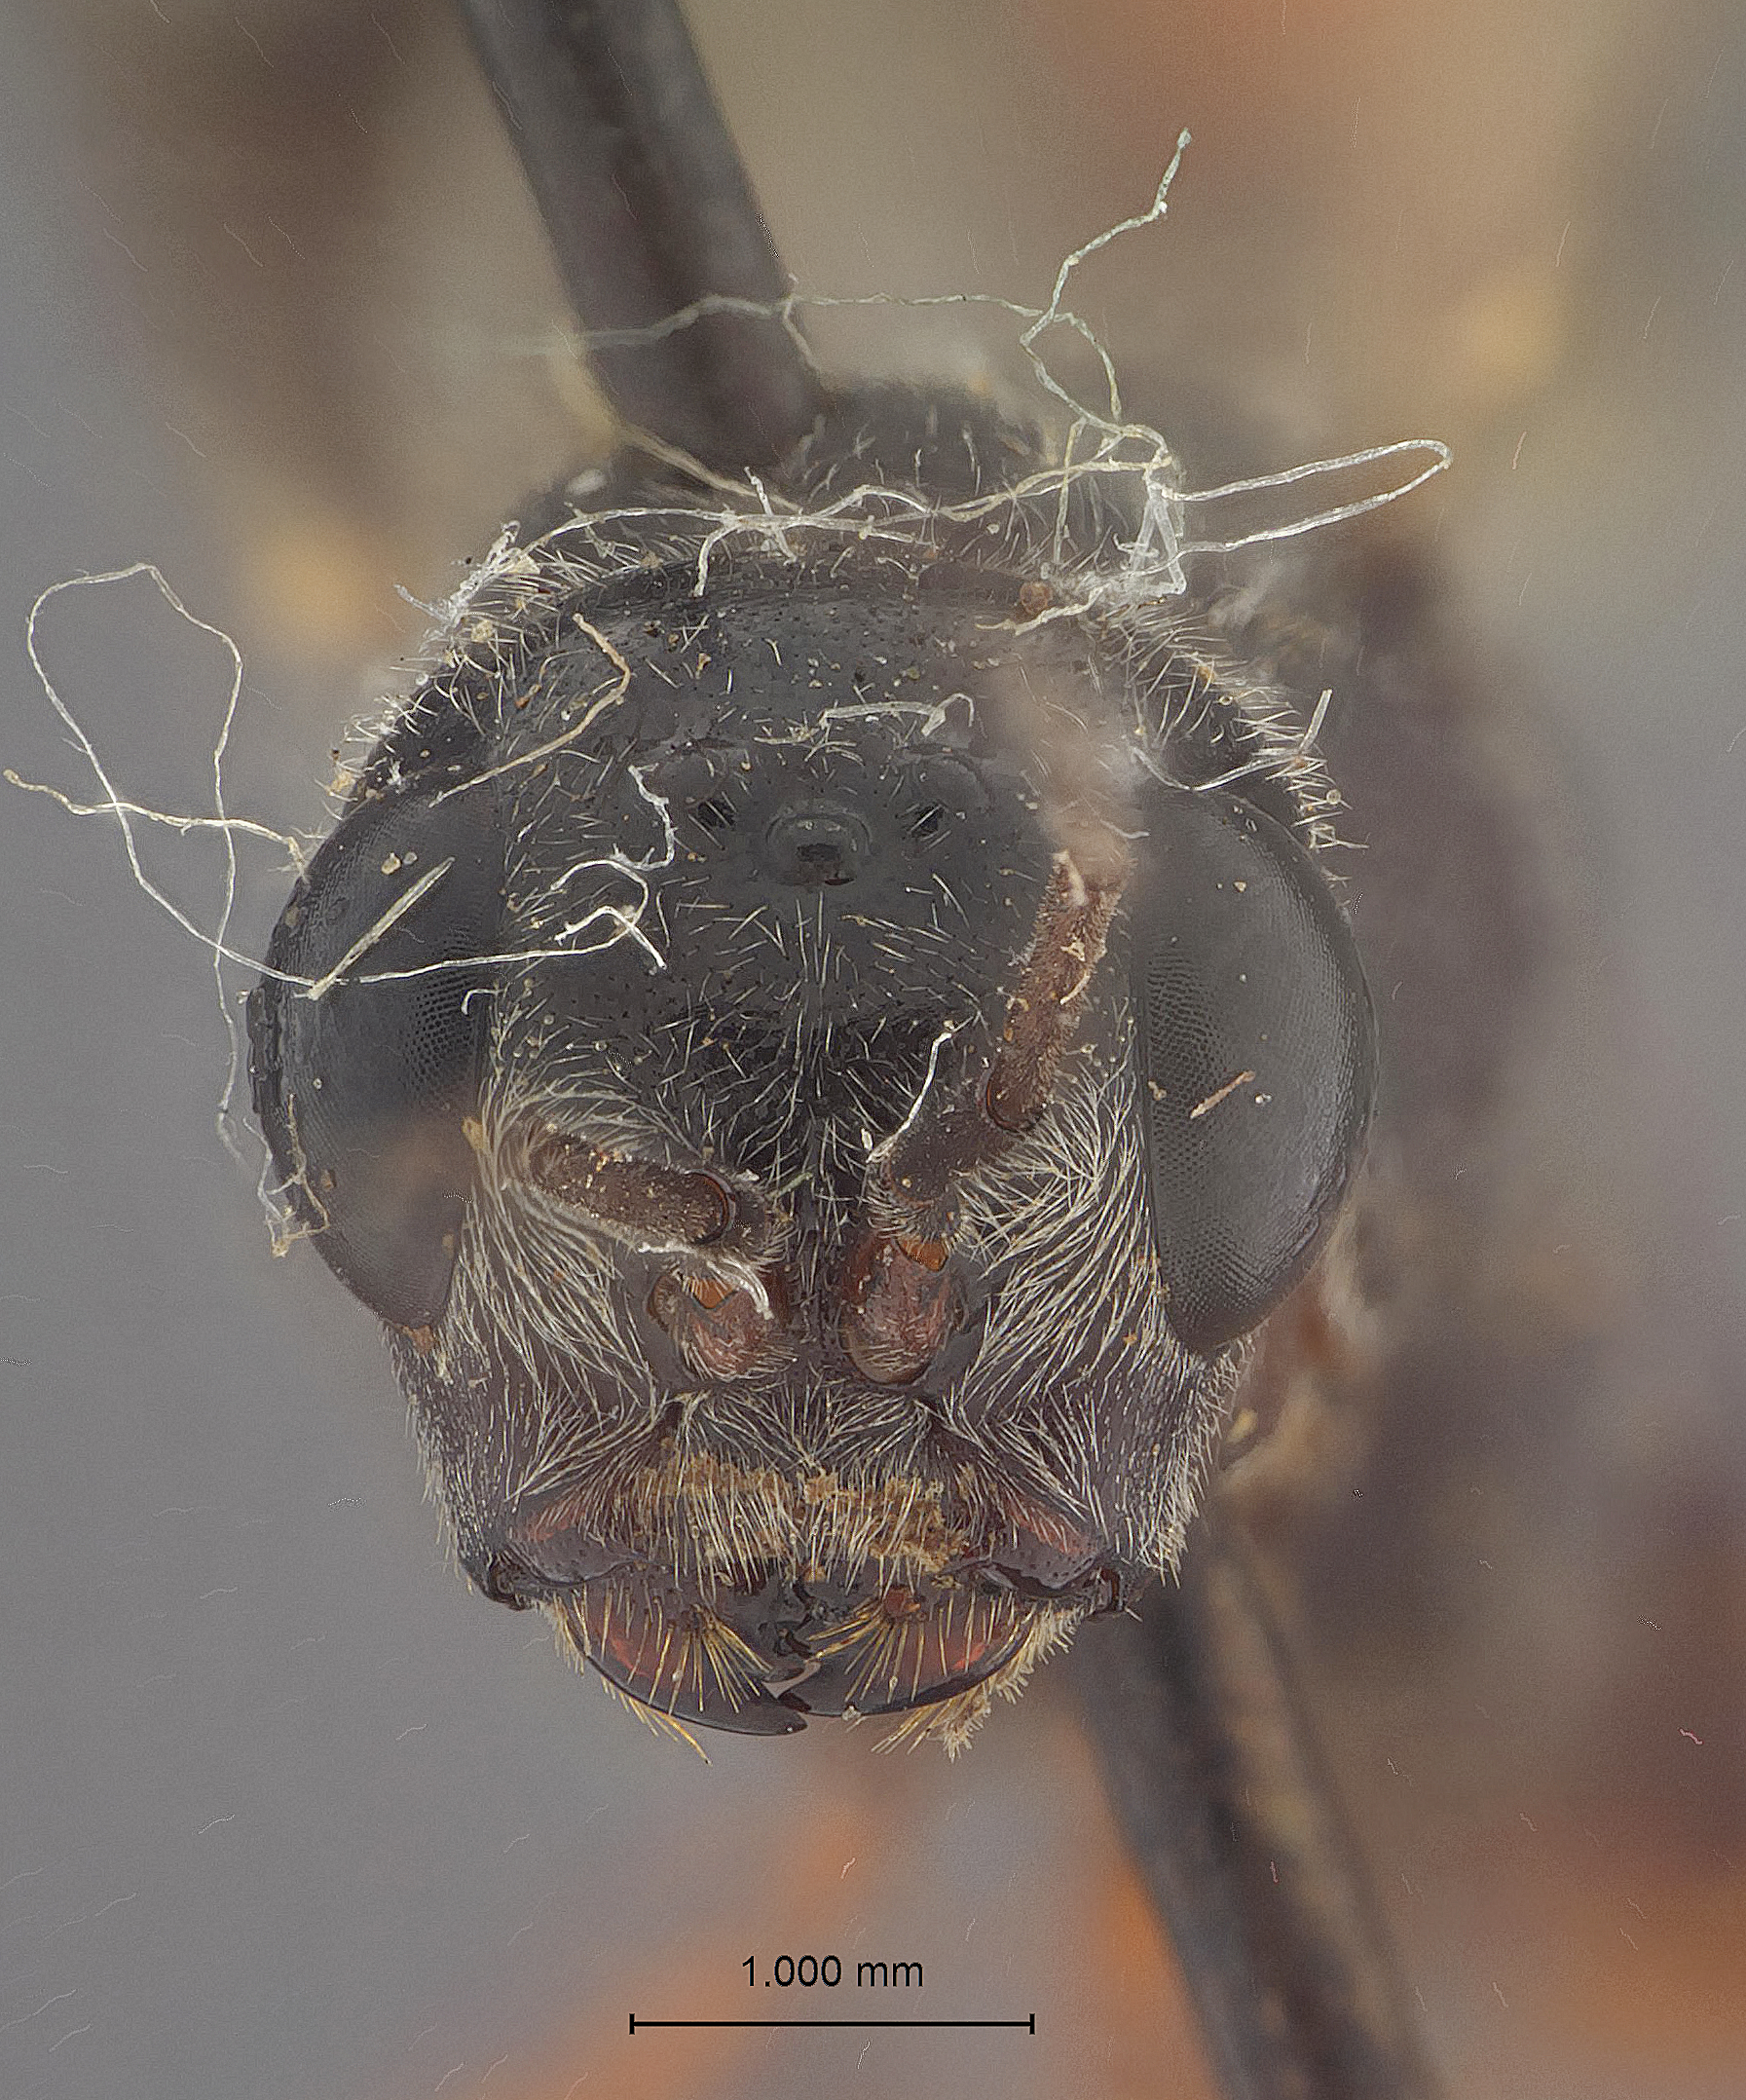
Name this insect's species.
Pristaulacus floridana
